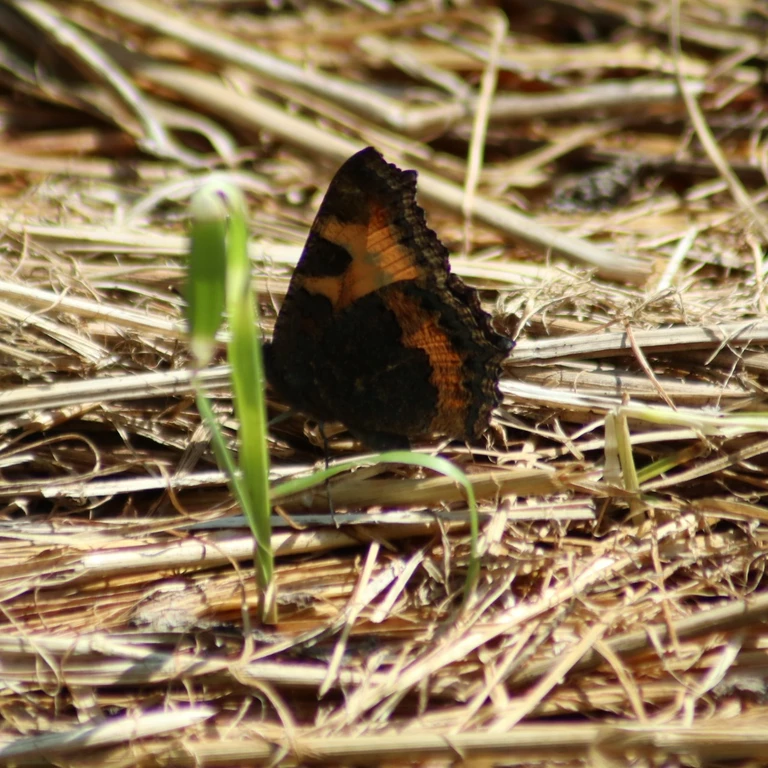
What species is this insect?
Aglais urticae
